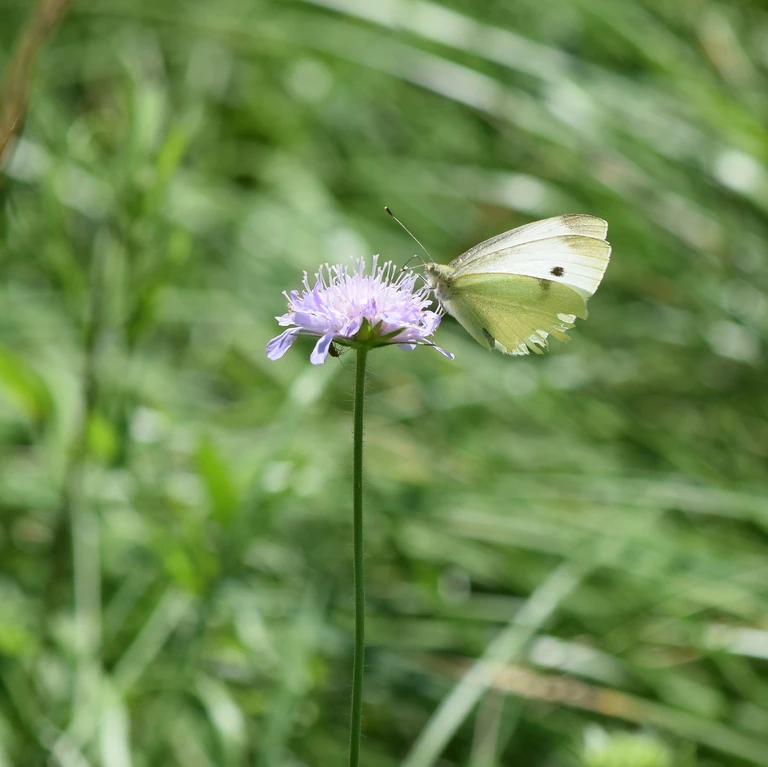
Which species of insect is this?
Pieris rapae
